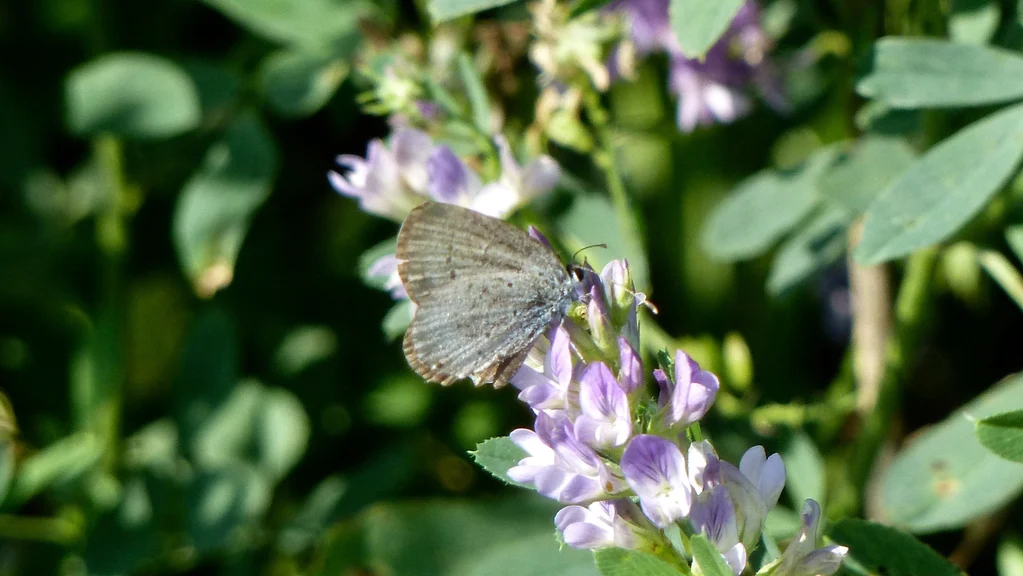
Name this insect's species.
Cupido argiades (also Elkalyce argiades)
